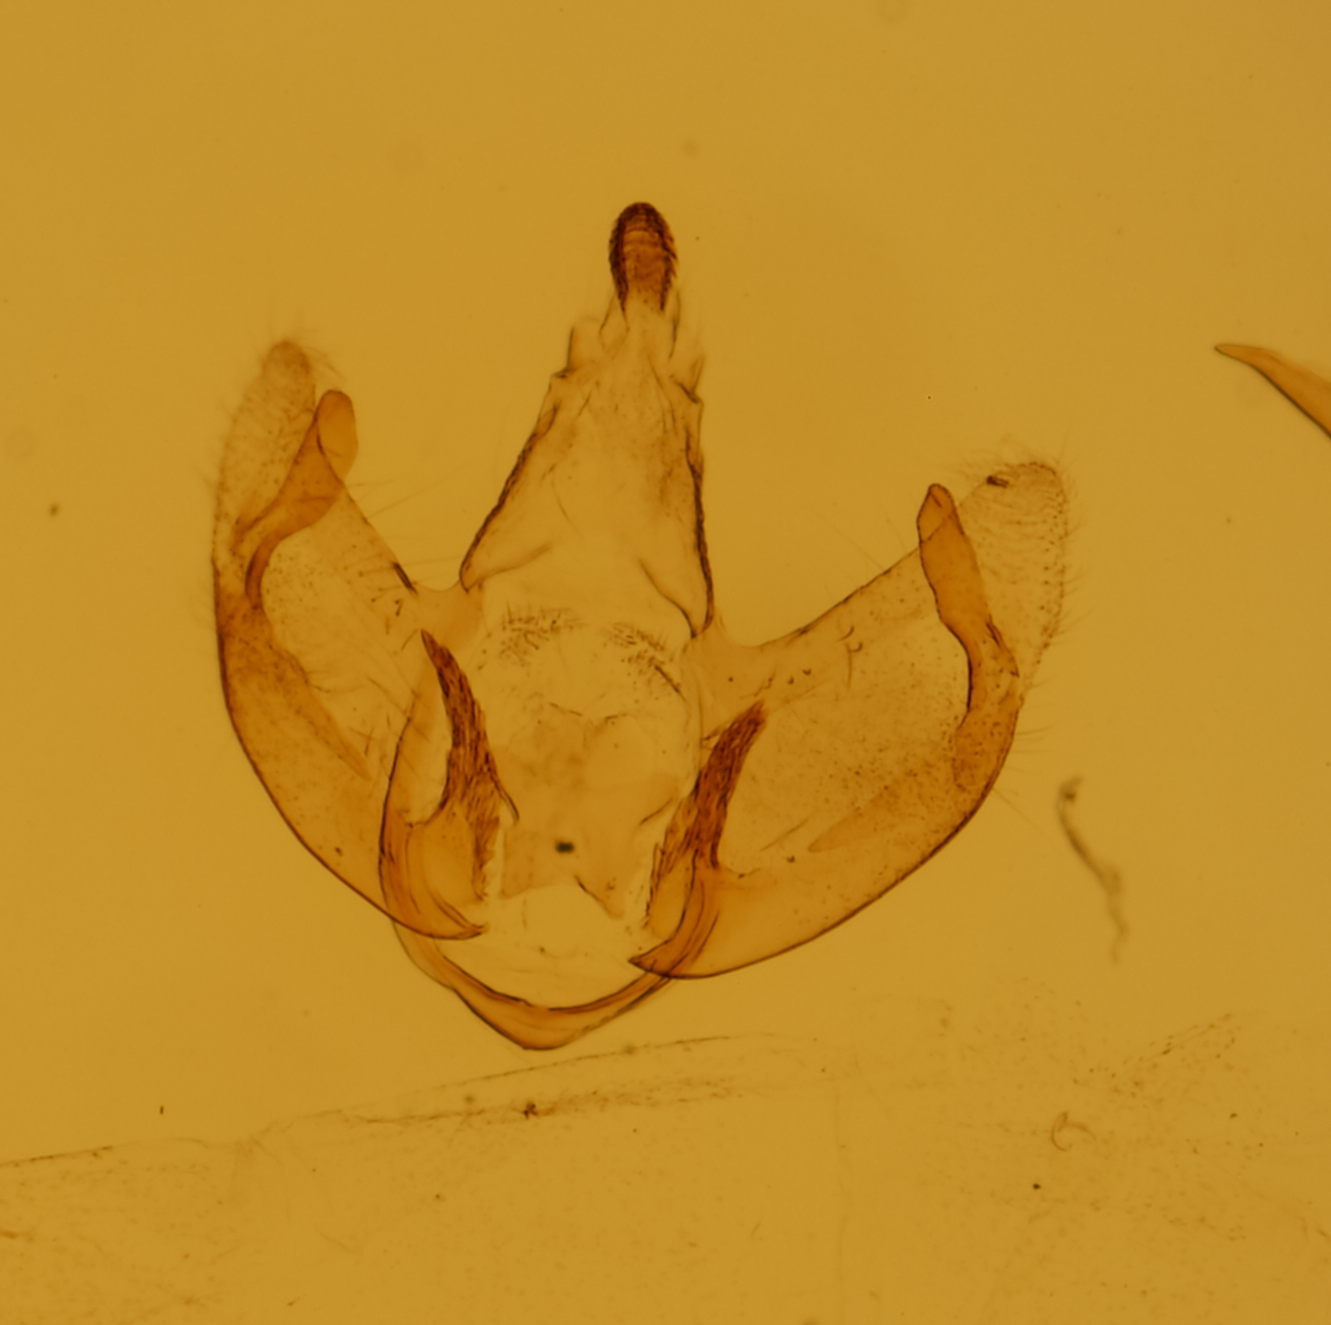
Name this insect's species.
Depressaria moya
